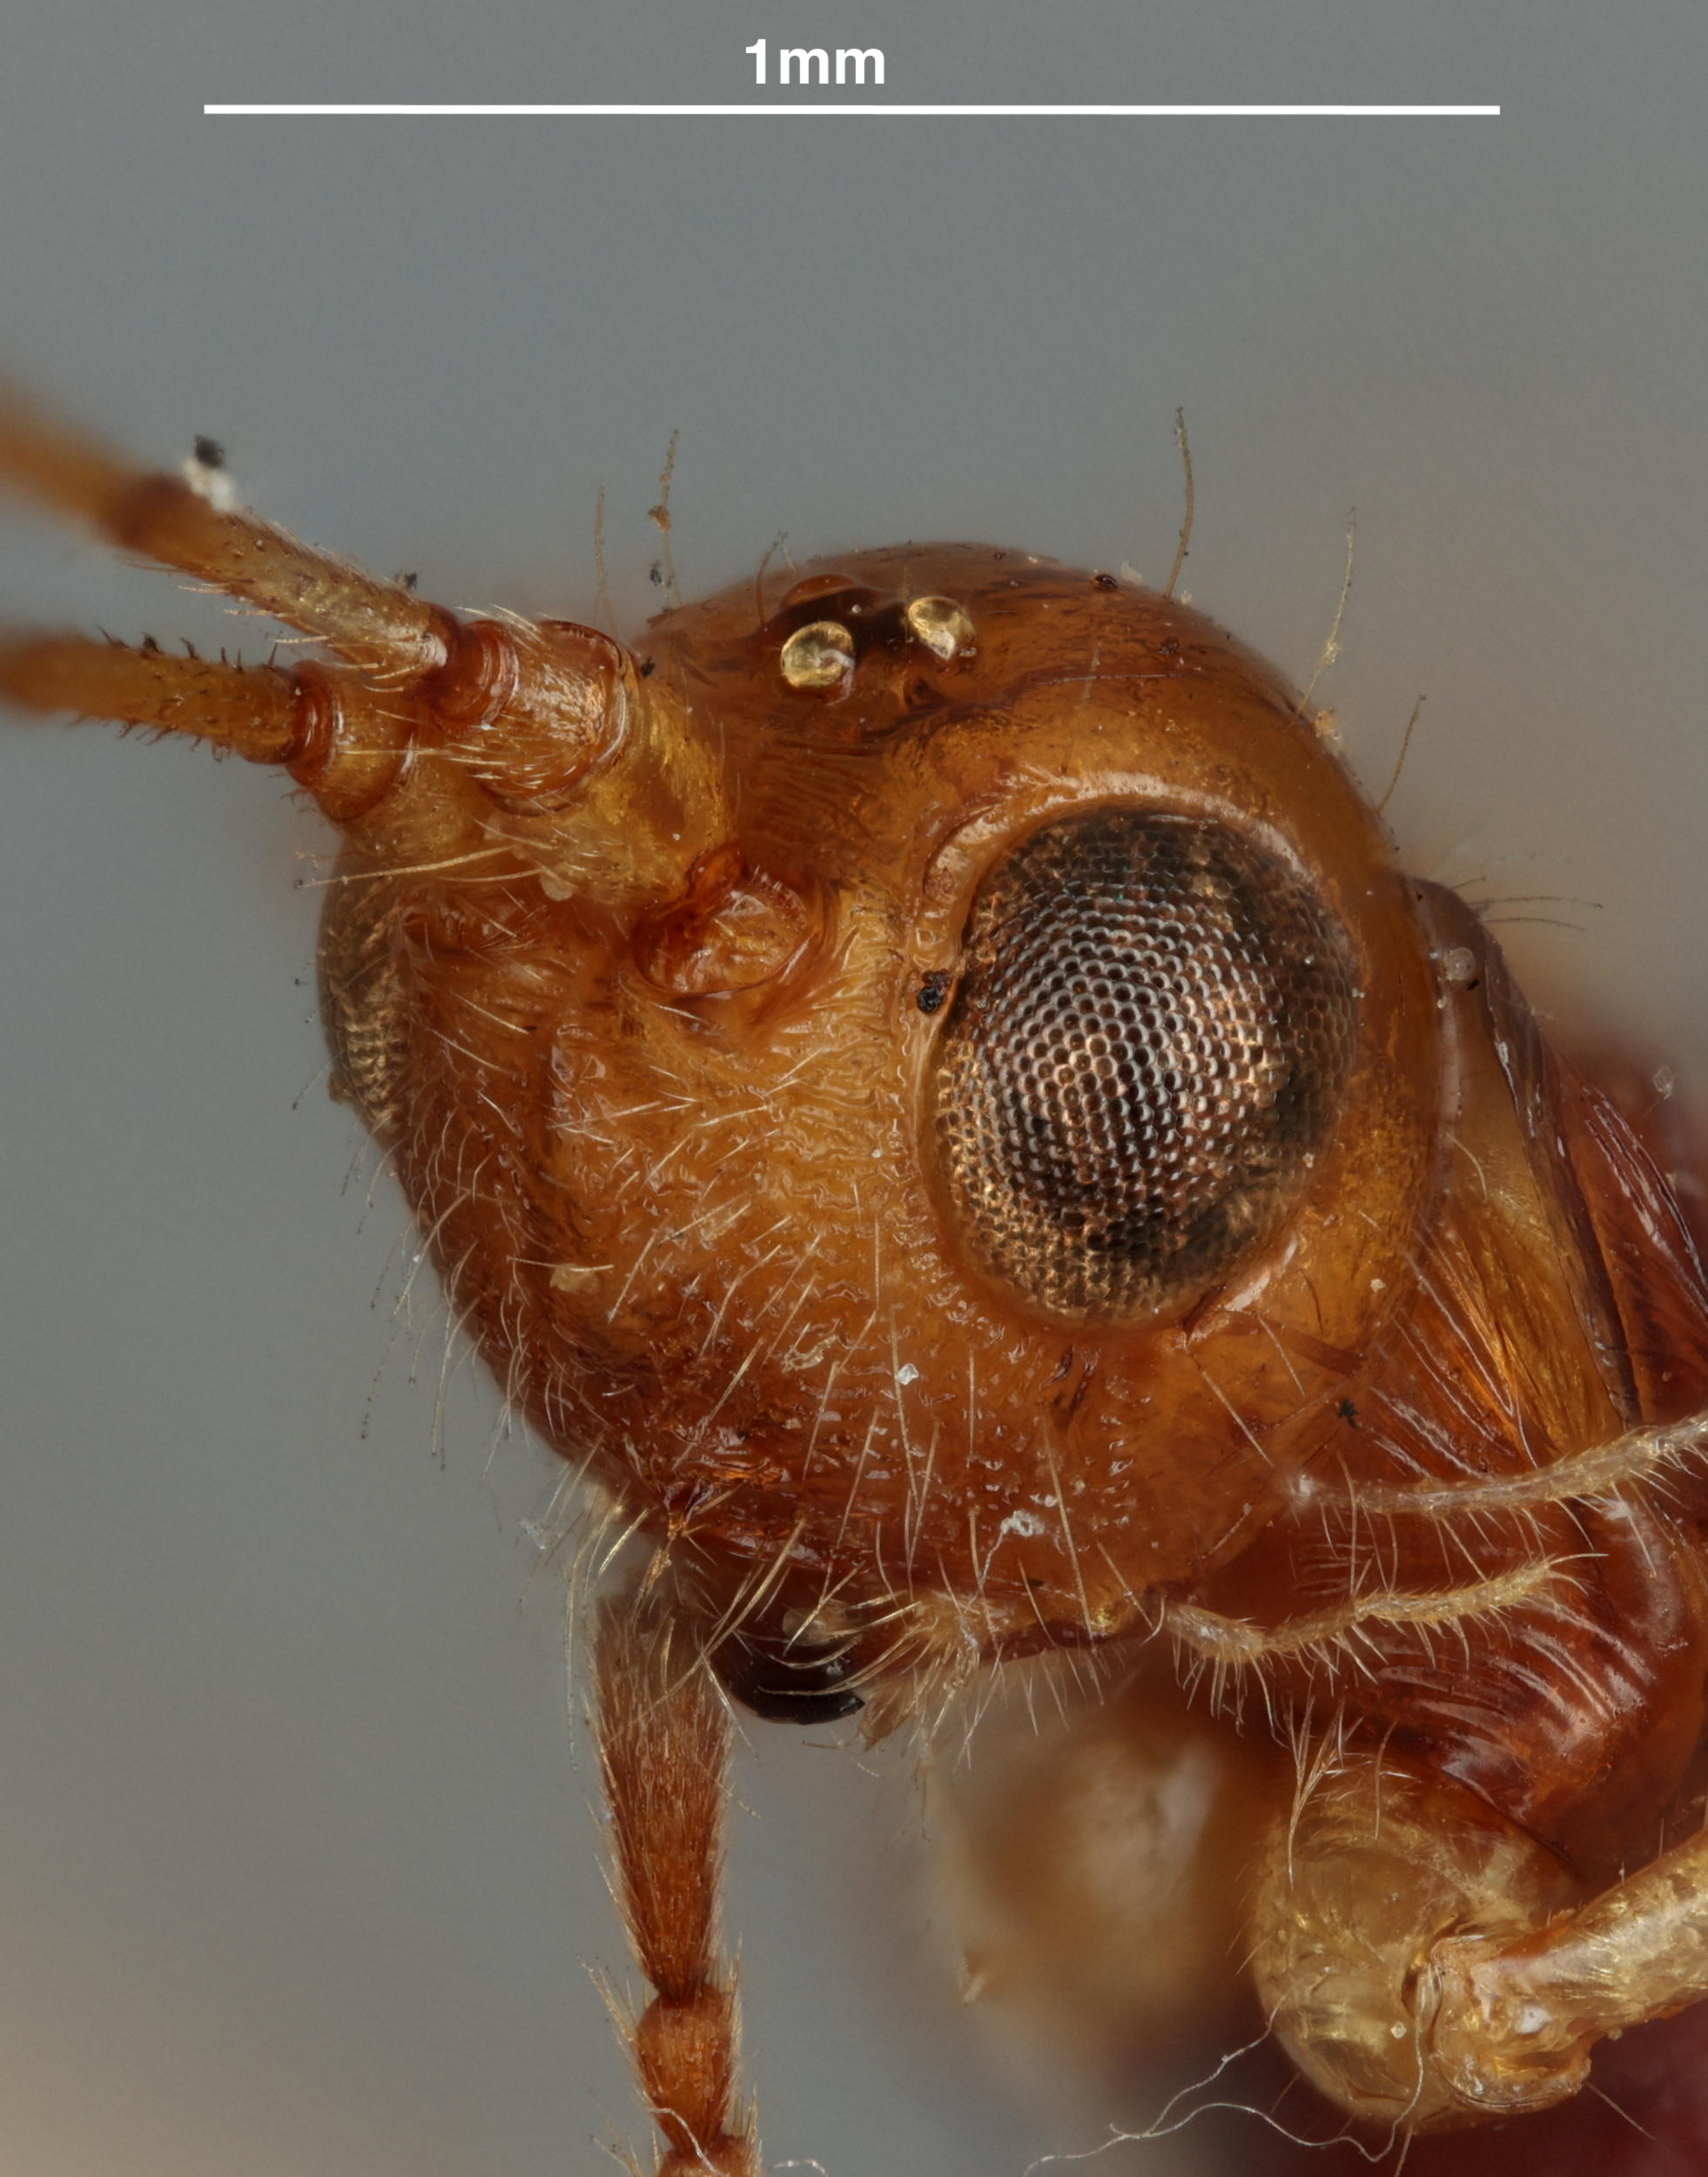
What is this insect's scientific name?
Spathius tydeus
